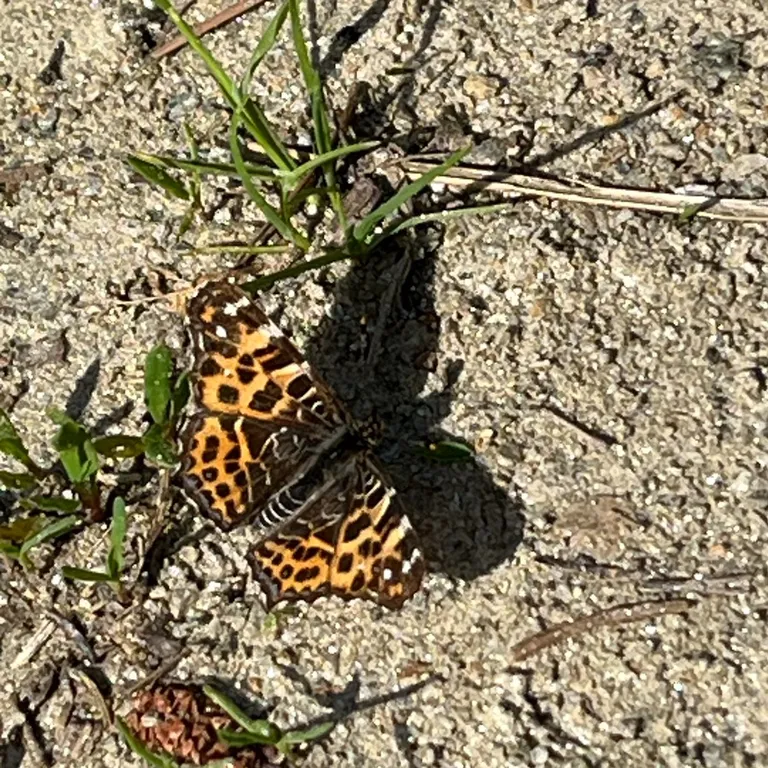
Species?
Araschnia levana
